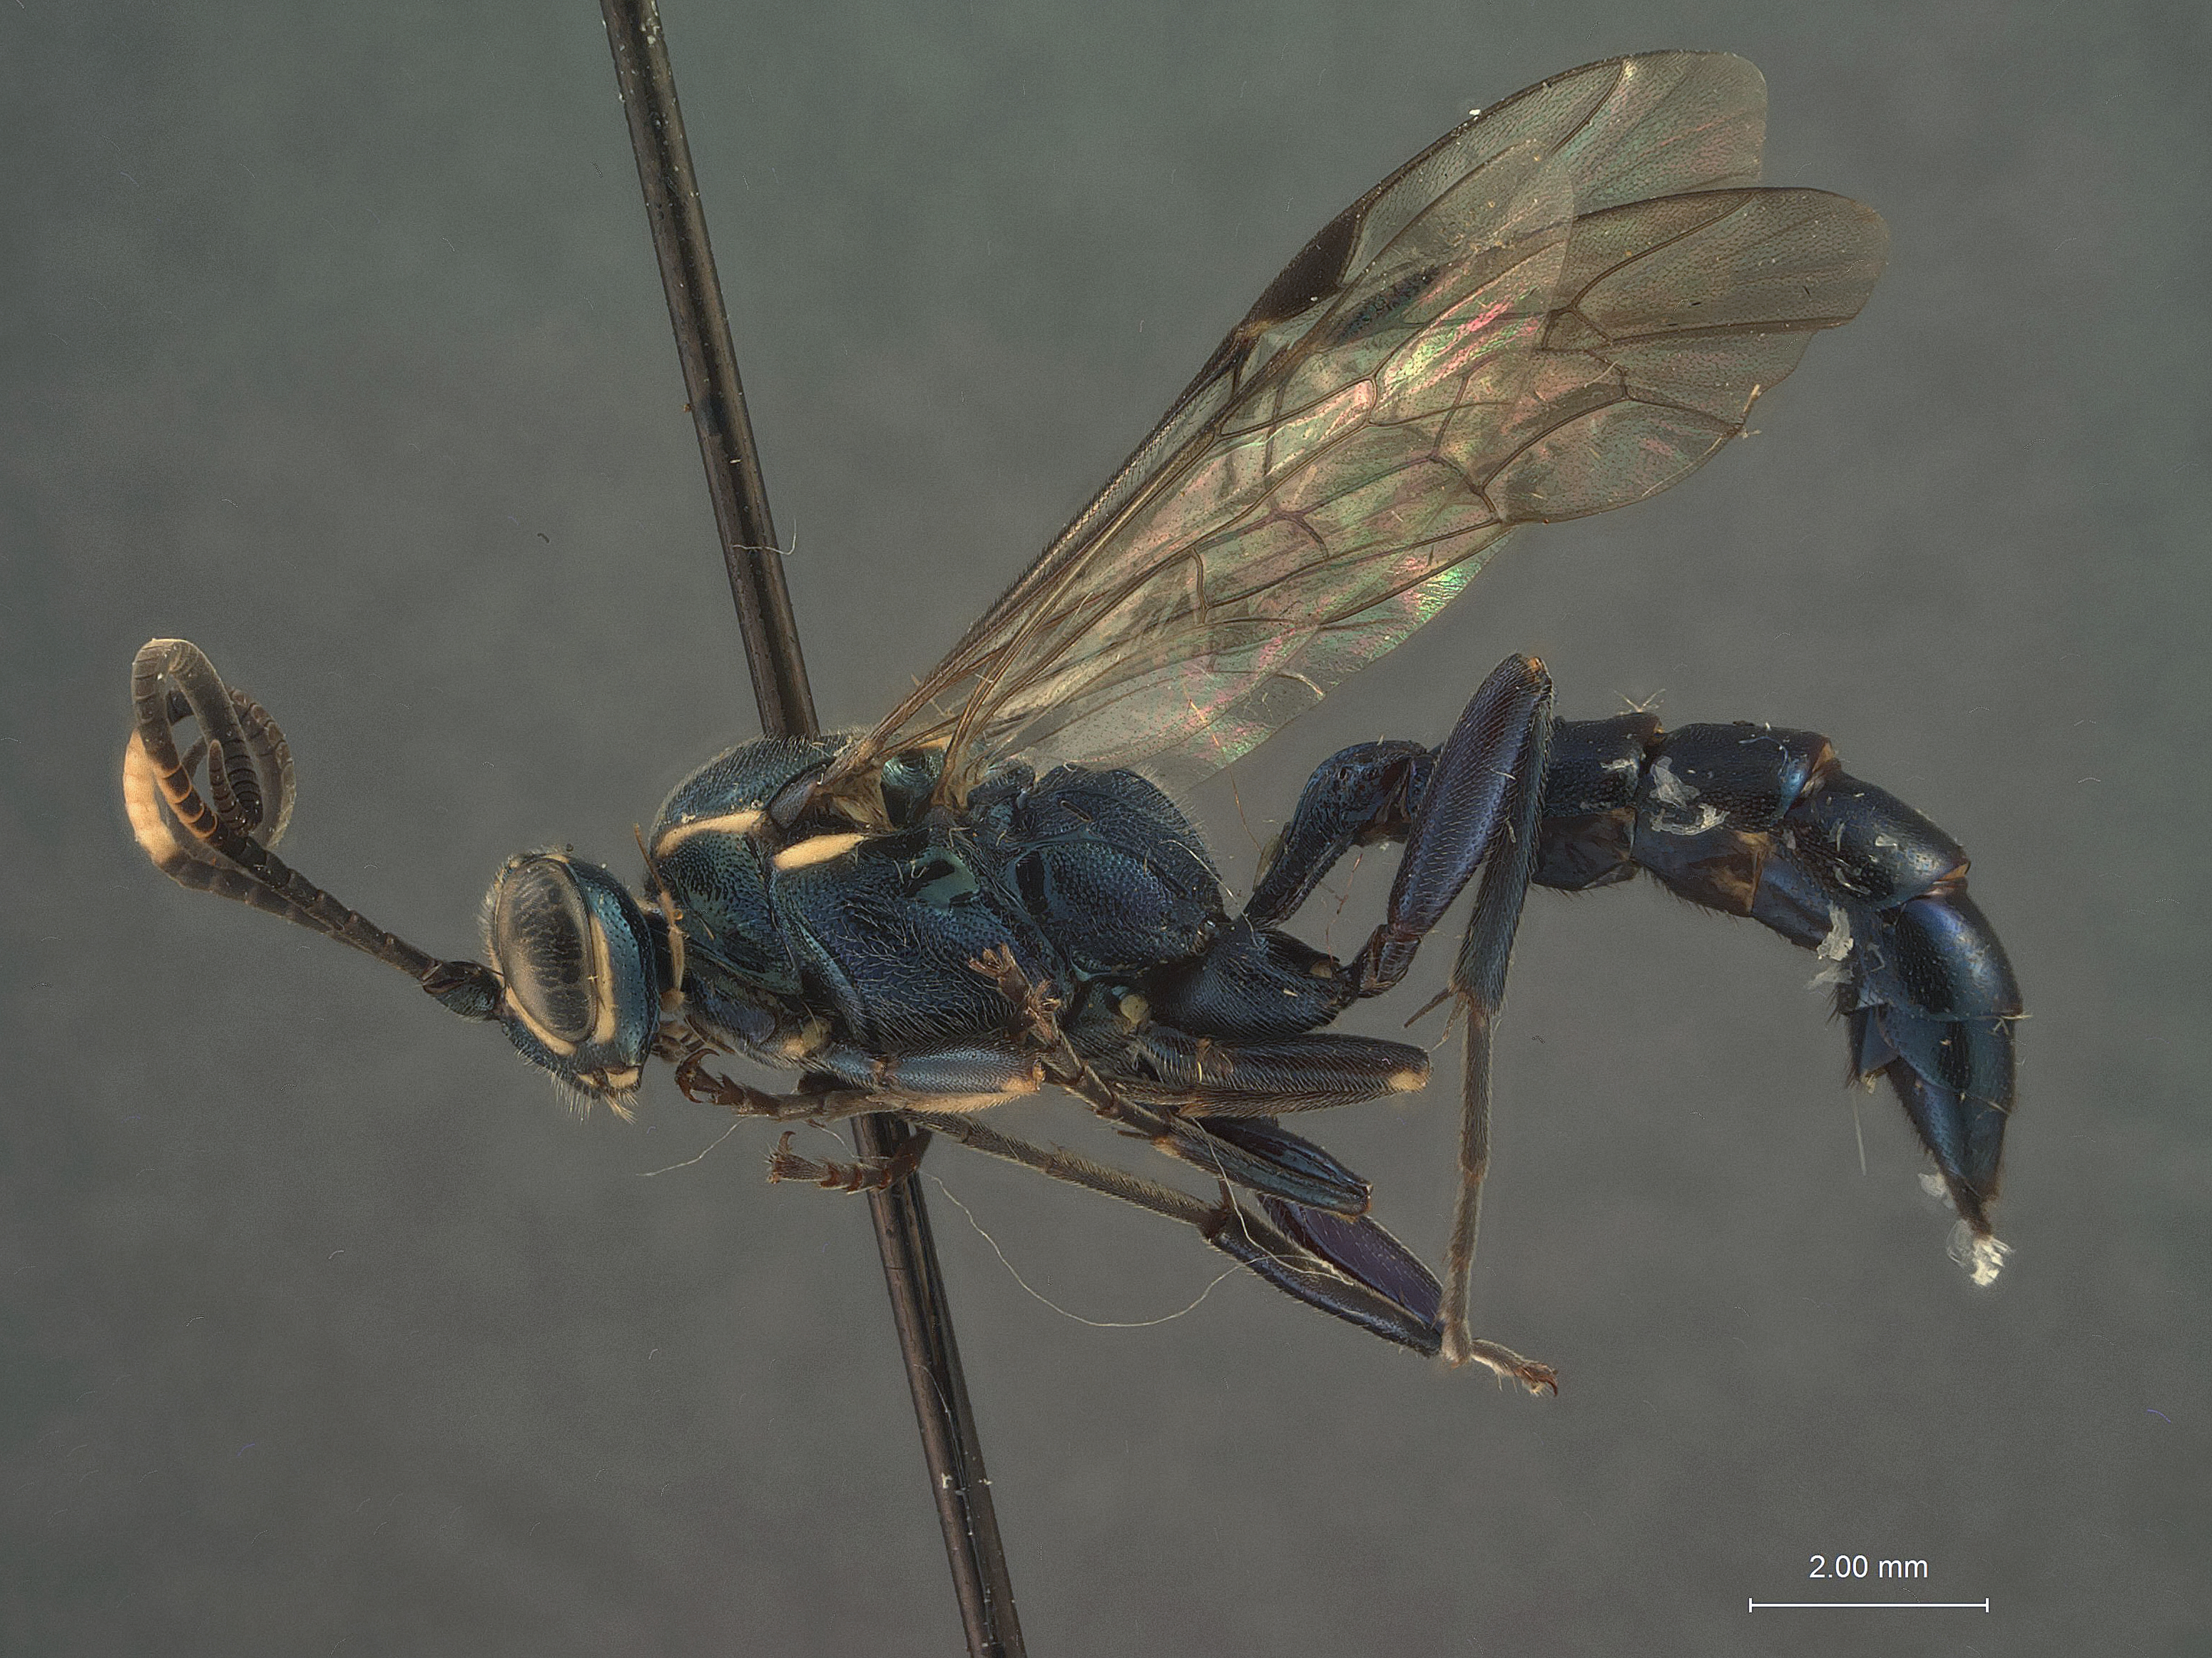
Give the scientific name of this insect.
Coelichneumon nudus
